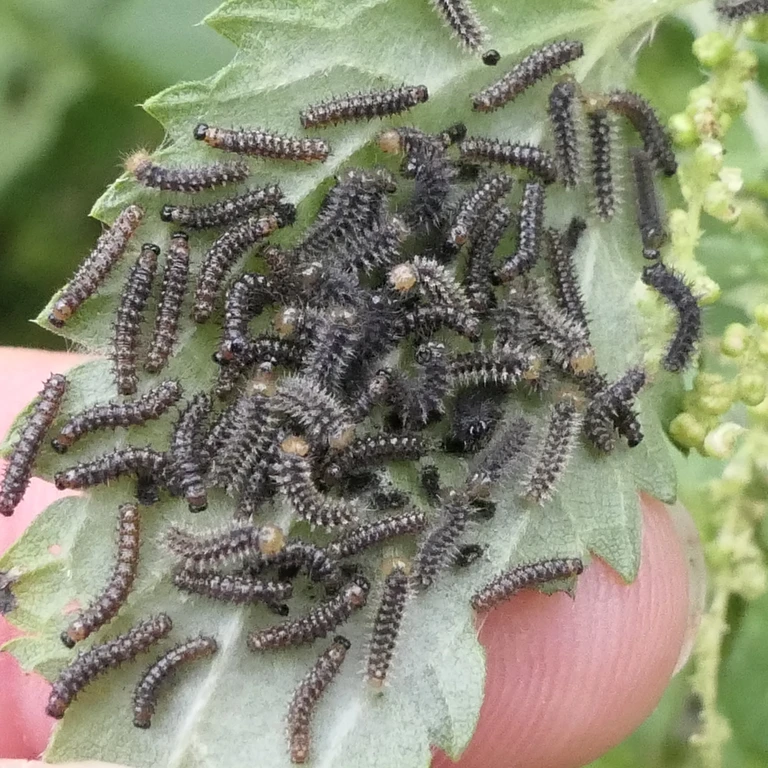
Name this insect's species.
Aglais urticae
